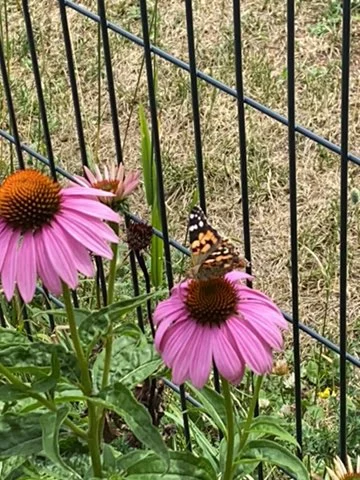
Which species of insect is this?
Vanessa cardui
